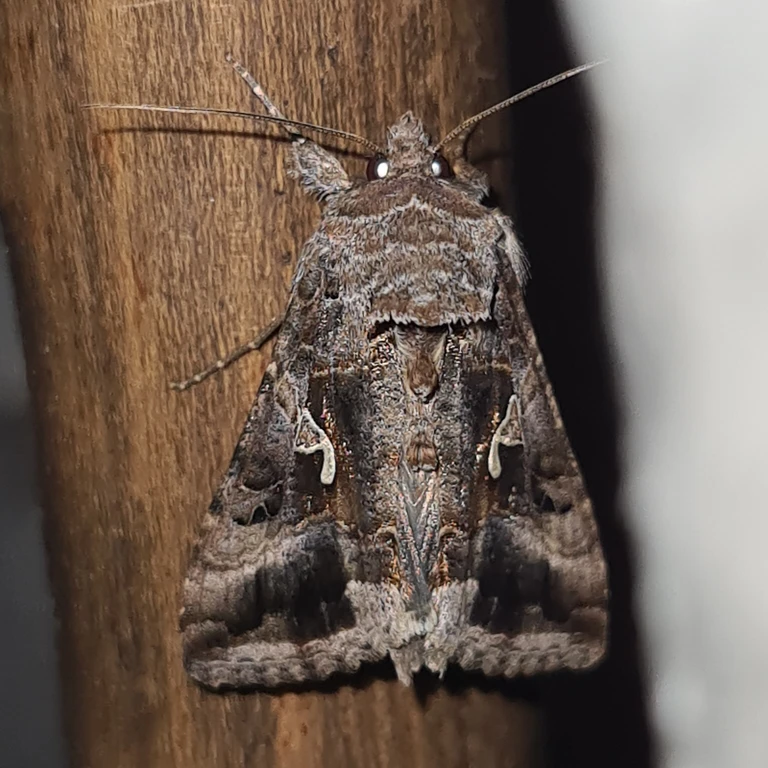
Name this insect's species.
Autographa gamma
